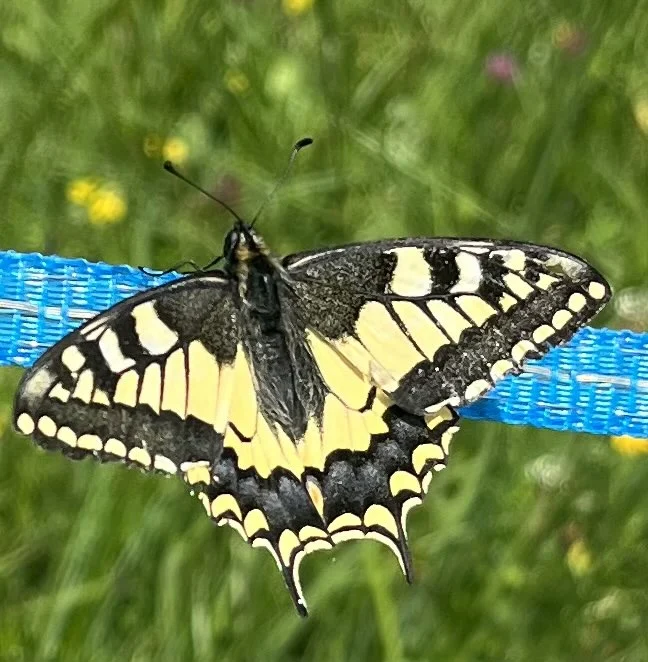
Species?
Papilio machaon
